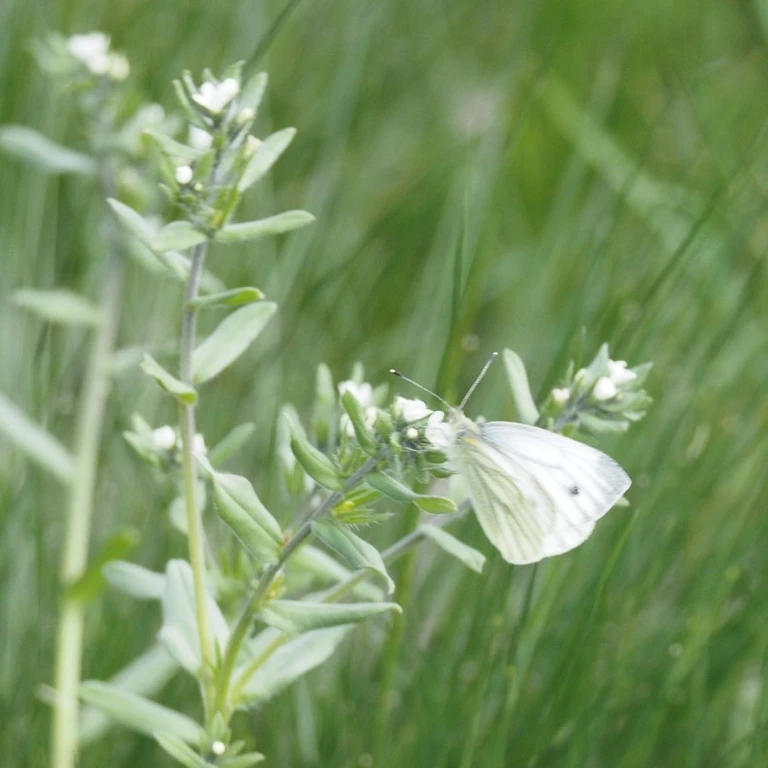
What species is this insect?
Pieris napi
